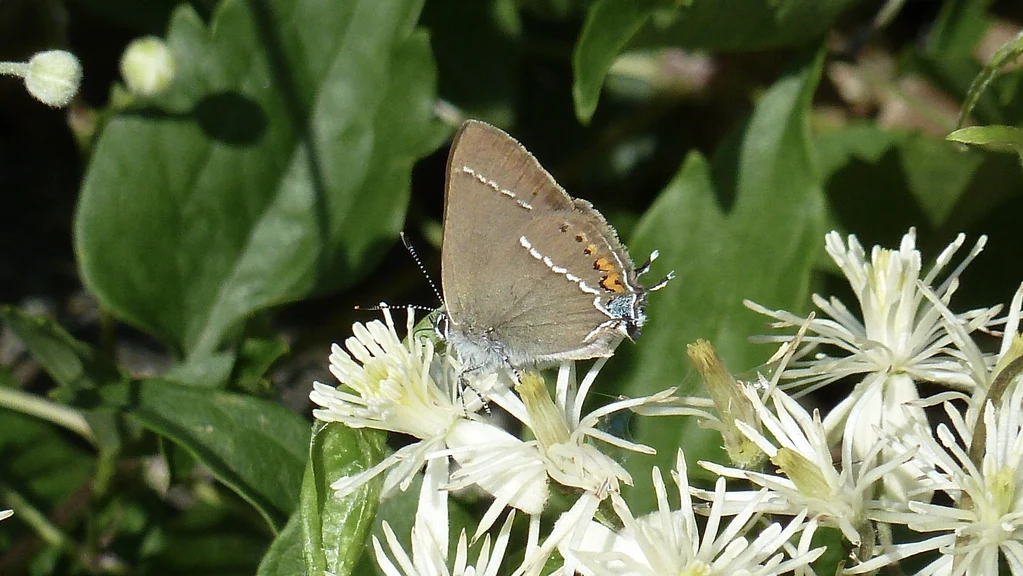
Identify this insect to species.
Satyrium spini (also Tuttiola spini)
